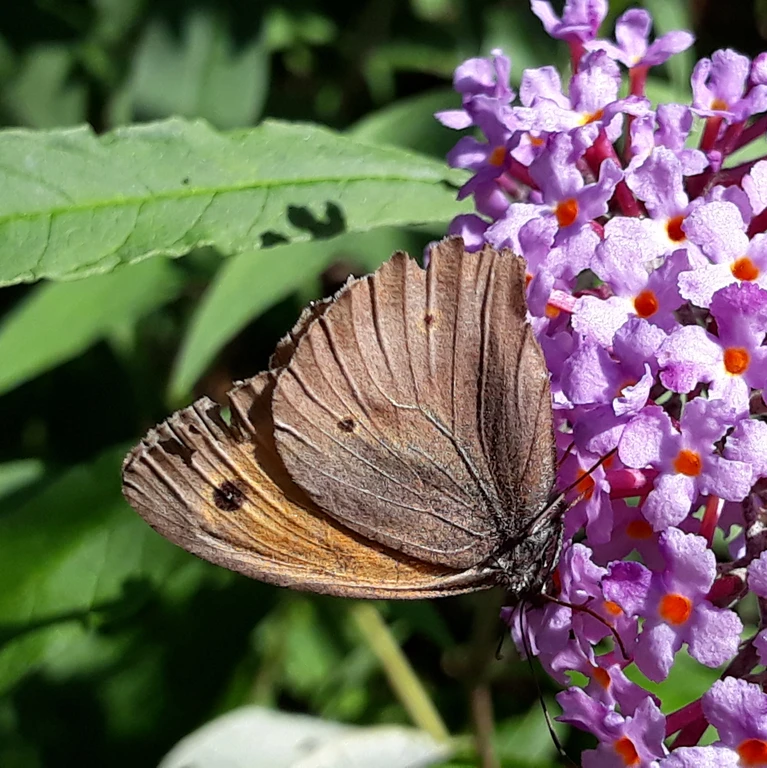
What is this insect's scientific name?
Maniola jurtina
